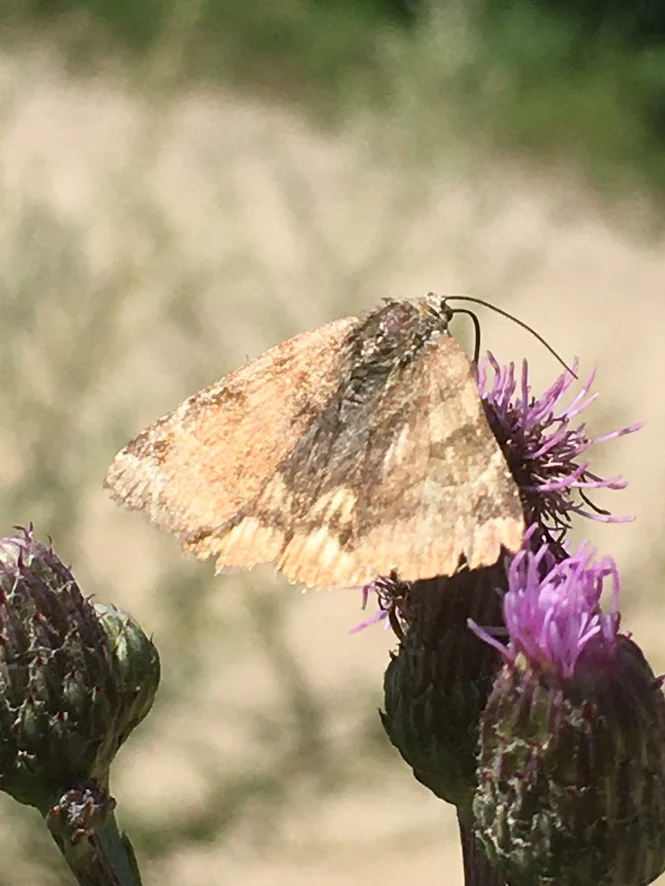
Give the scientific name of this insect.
Euclidia glyphica
